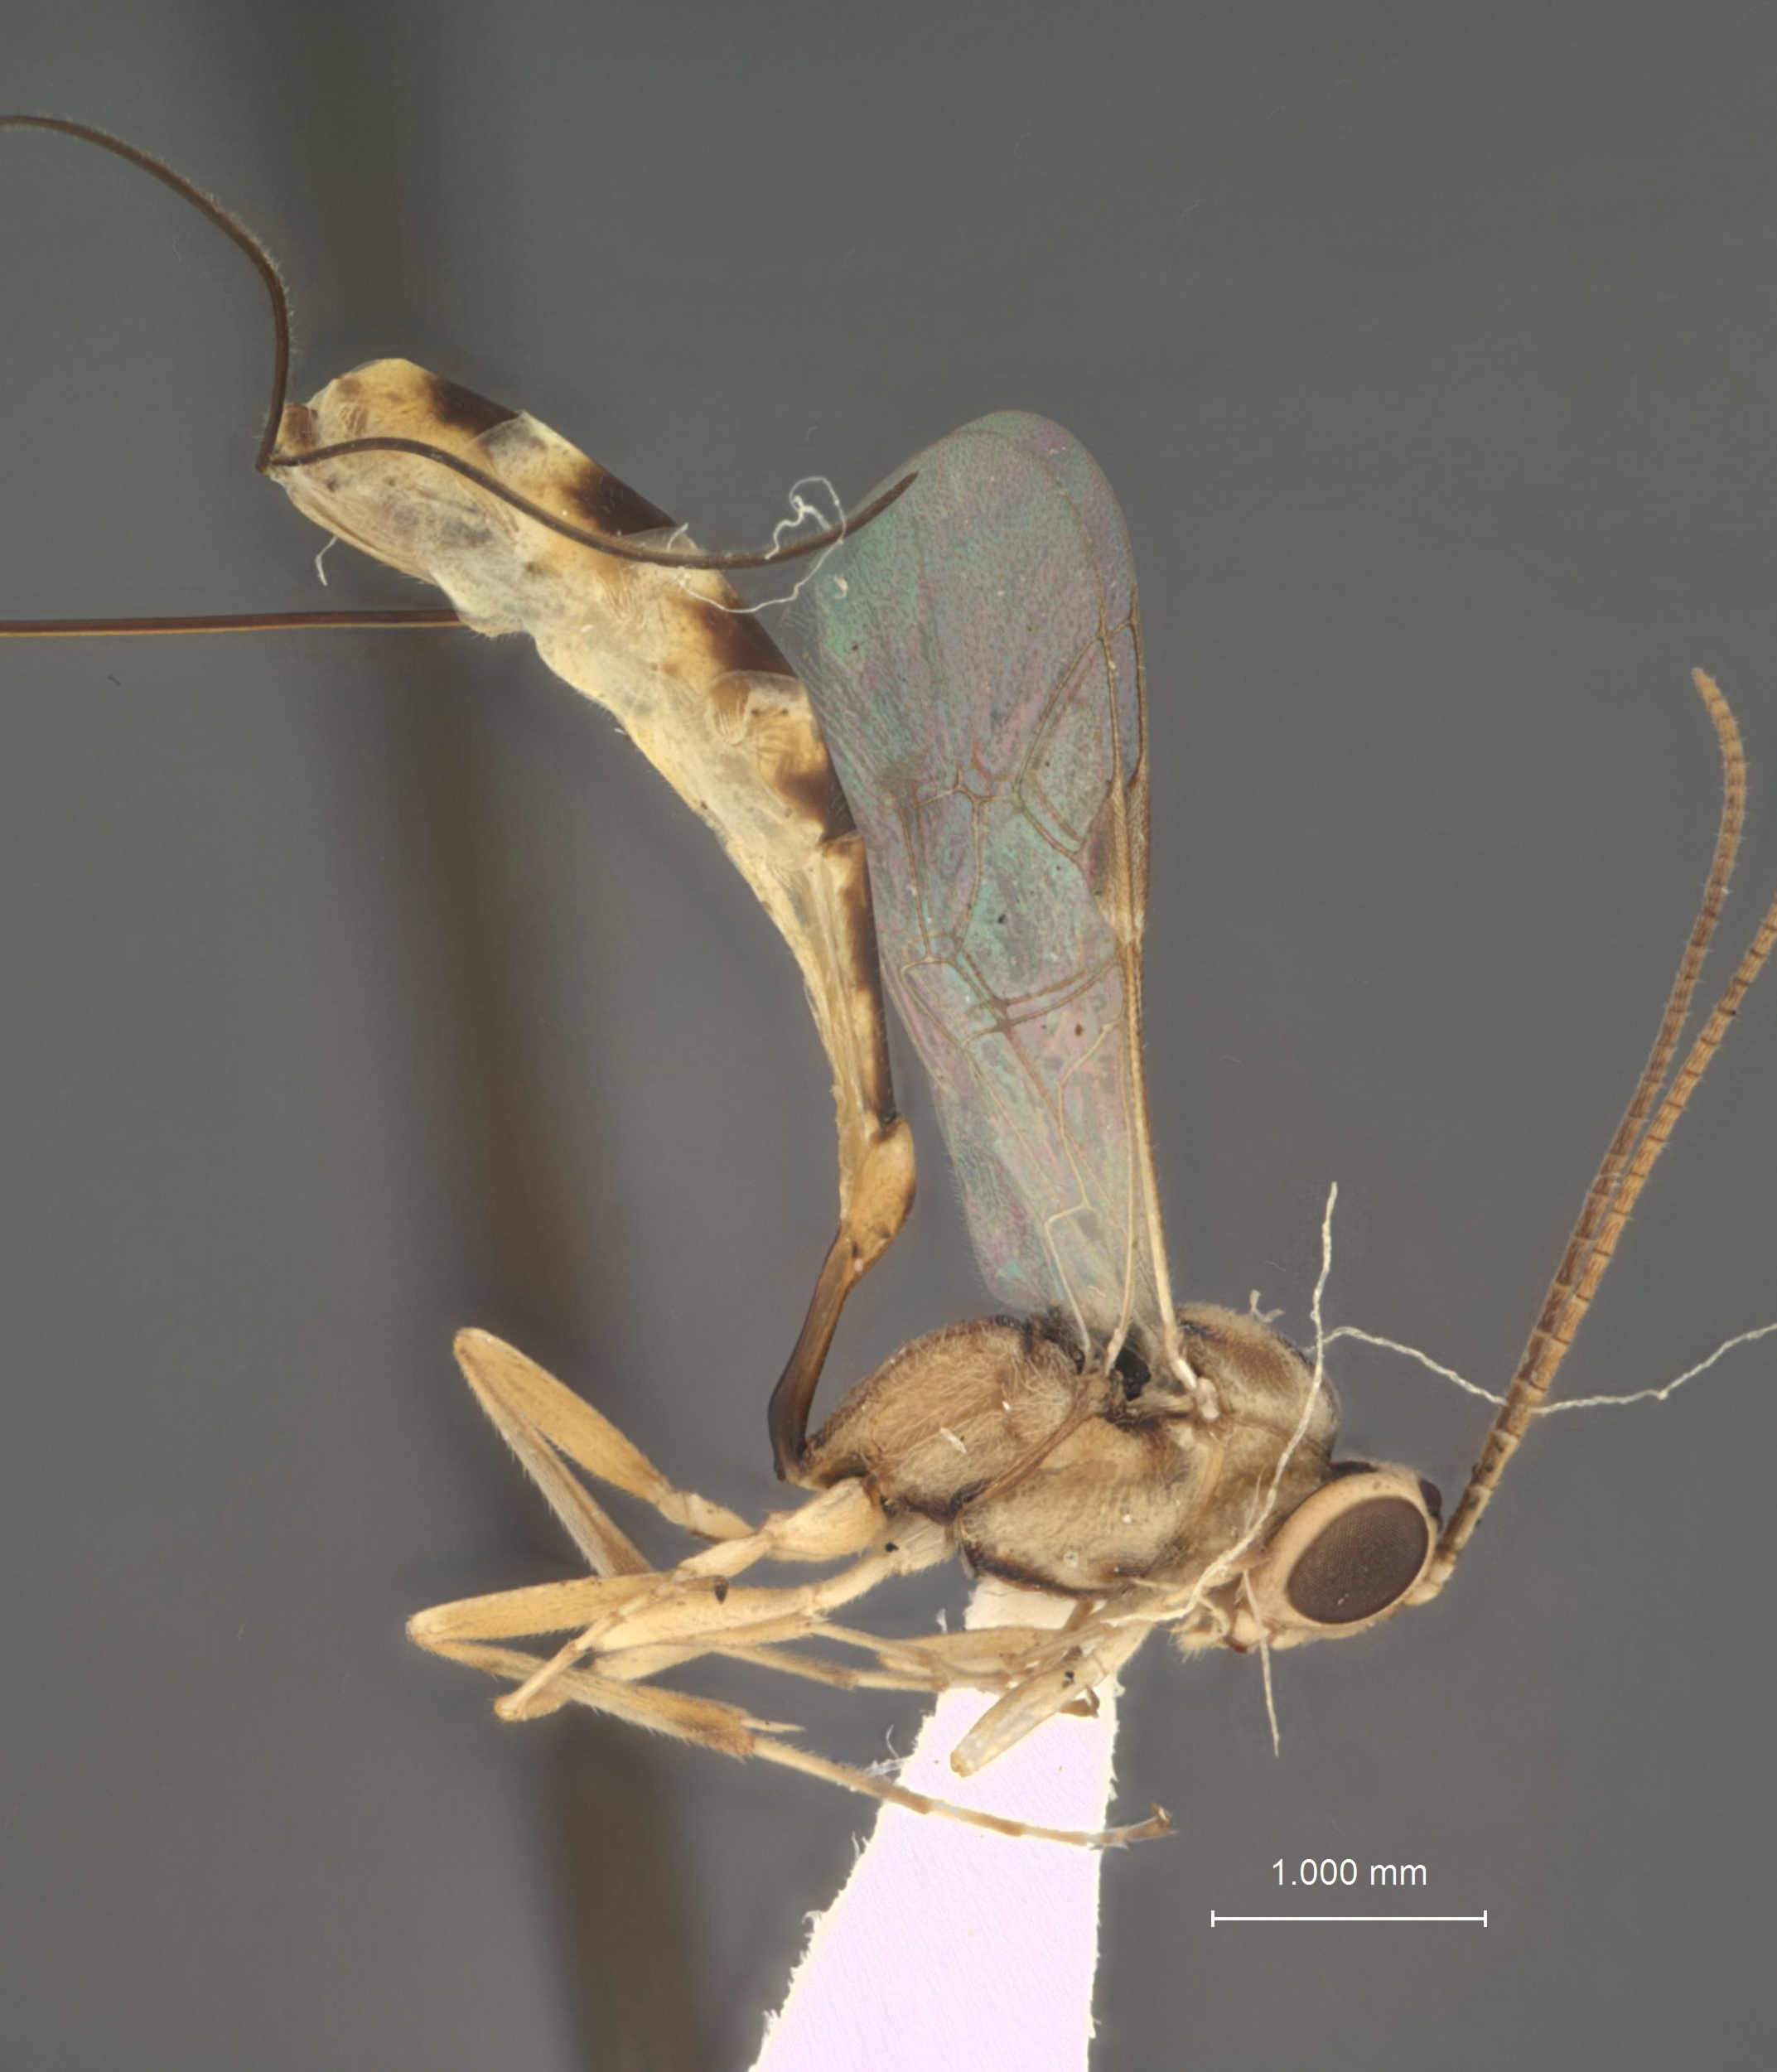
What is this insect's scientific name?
Temelucha connata
